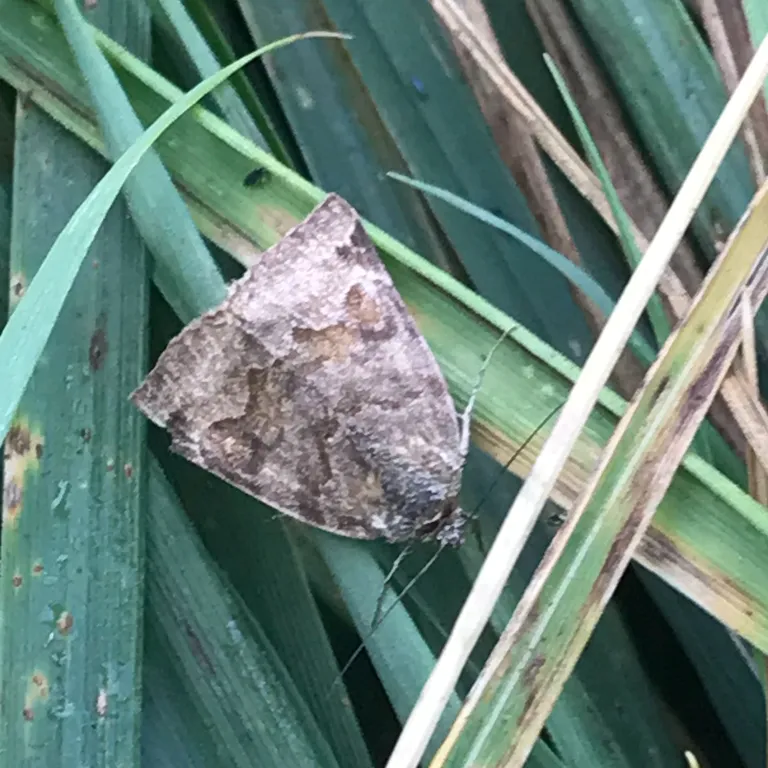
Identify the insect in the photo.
Euclidia glyphica
